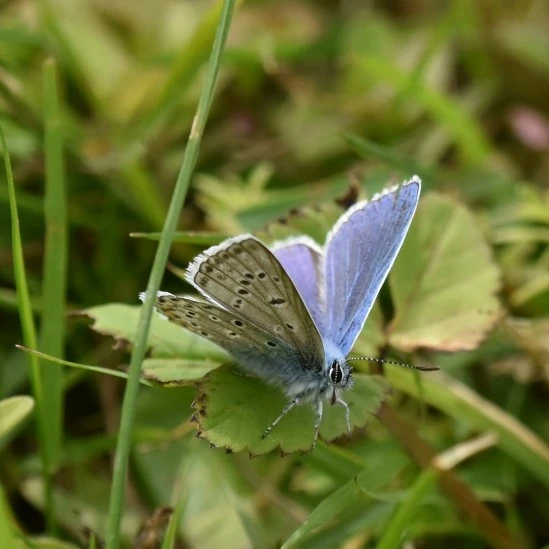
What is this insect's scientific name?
Polyommatus icarus
